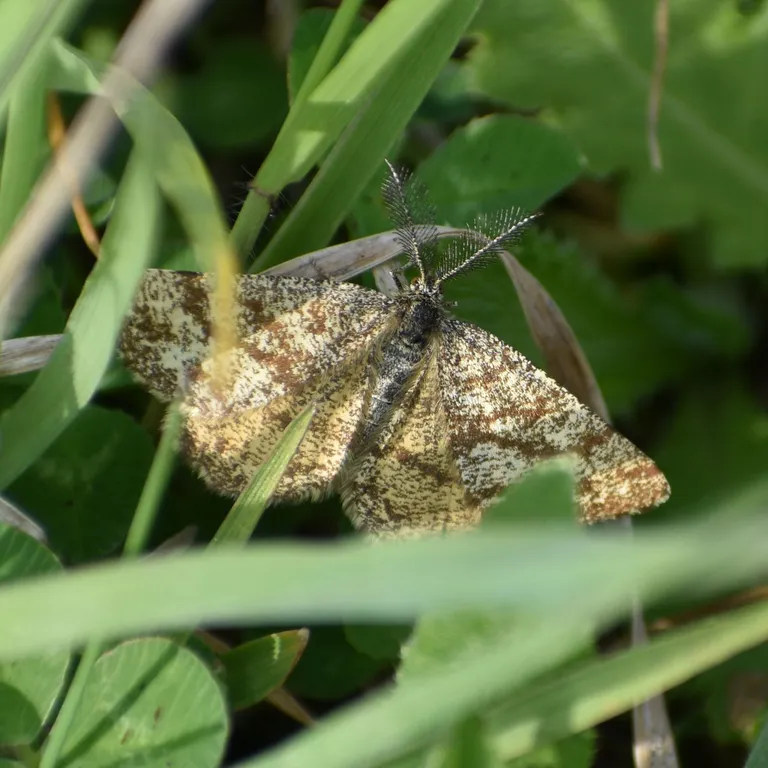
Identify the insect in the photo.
Ematurga atomaria
